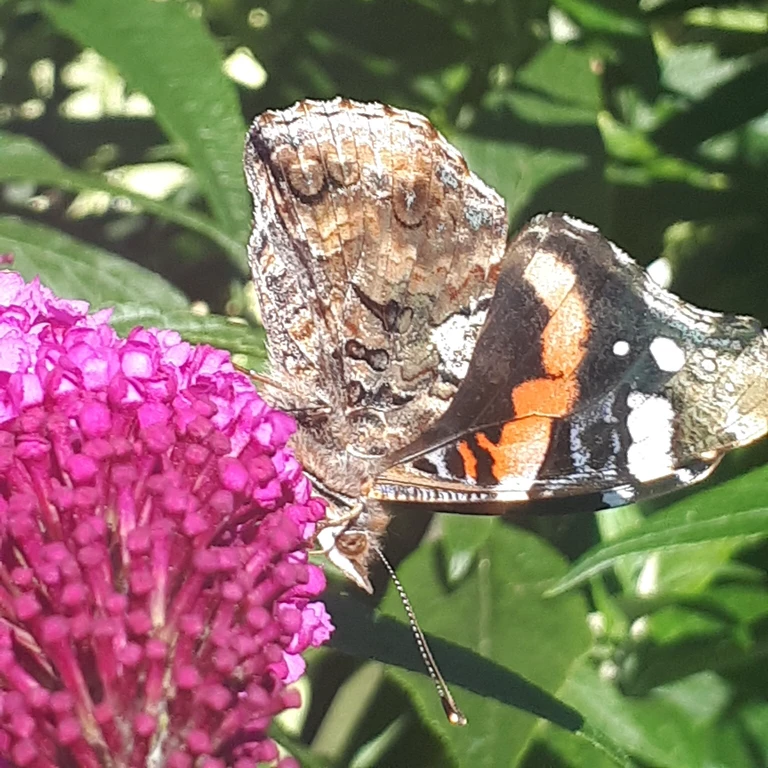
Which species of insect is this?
Vanessa atalanta
